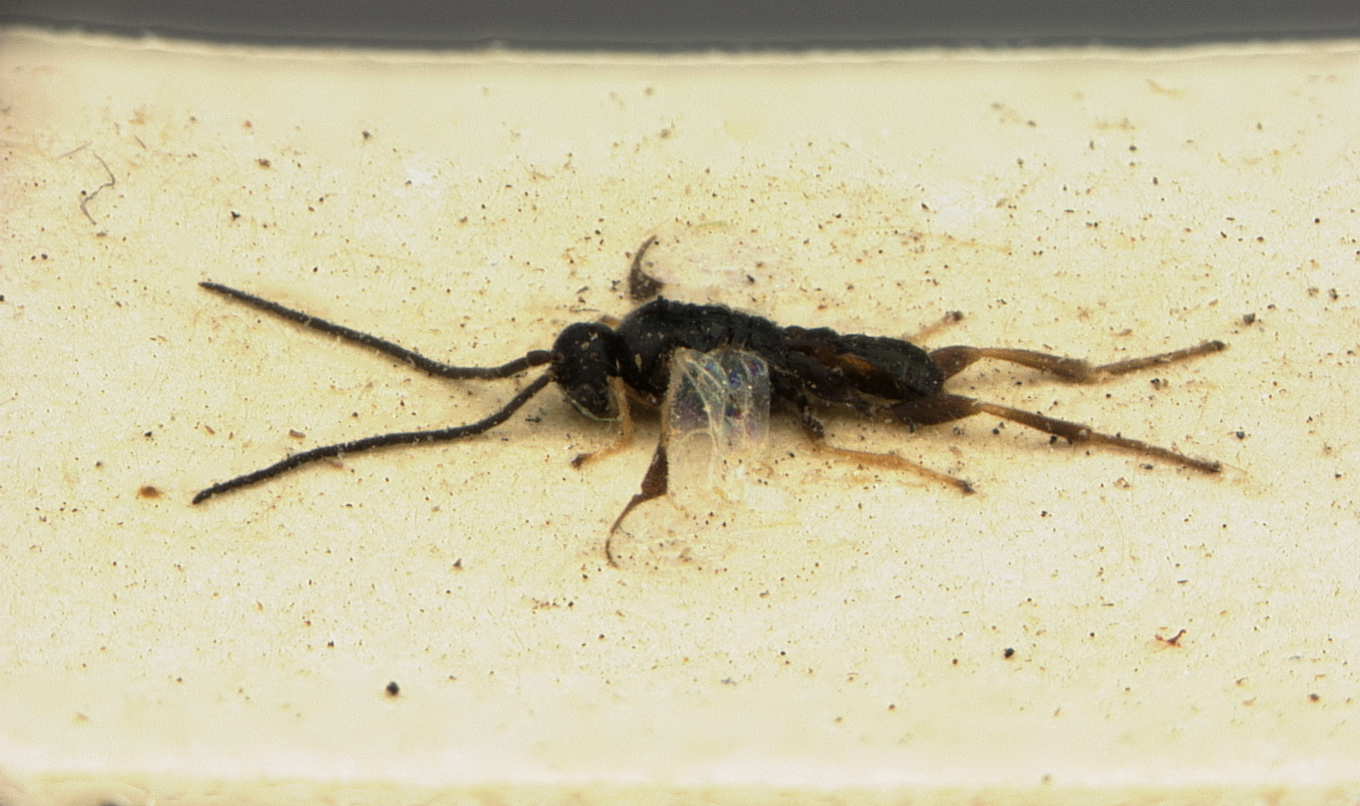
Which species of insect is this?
Glypapanteles femoratus
